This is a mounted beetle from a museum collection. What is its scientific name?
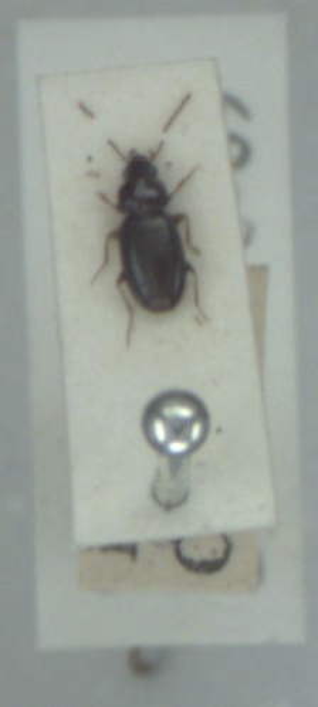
Bembidion obtusum
